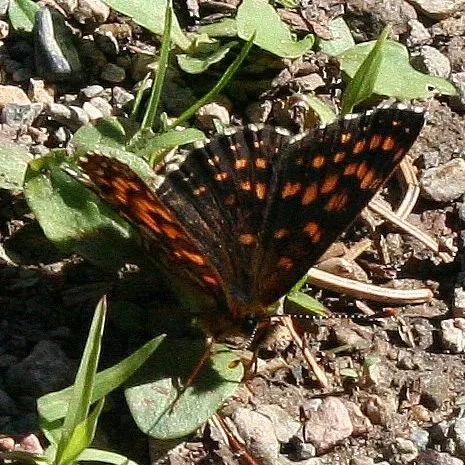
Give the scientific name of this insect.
Melitaea diamina
